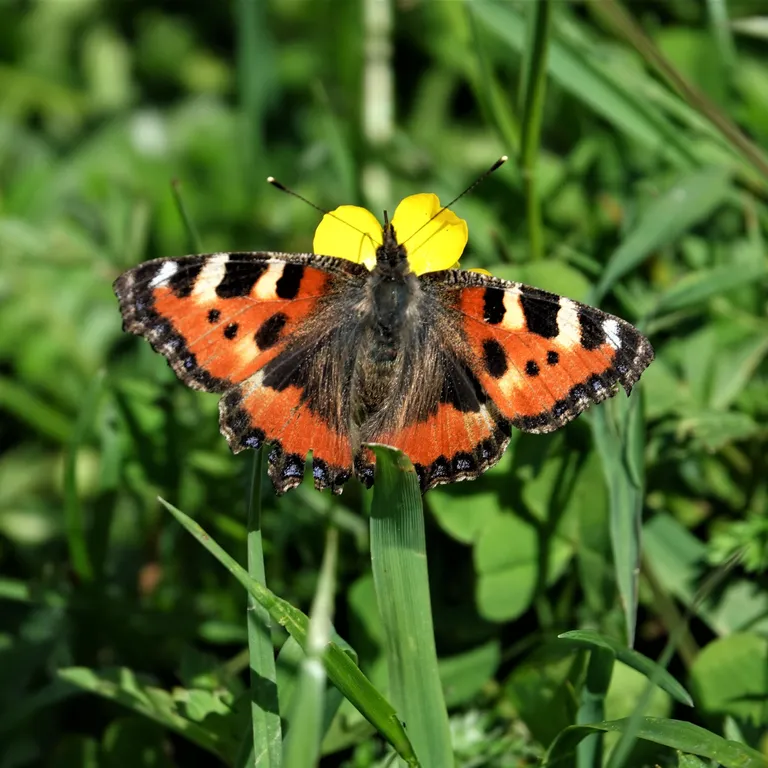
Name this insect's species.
Aglais urticae
